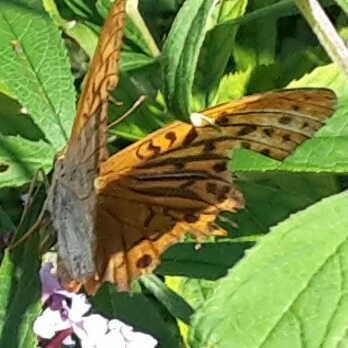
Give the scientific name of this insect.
Argynnis paphia
